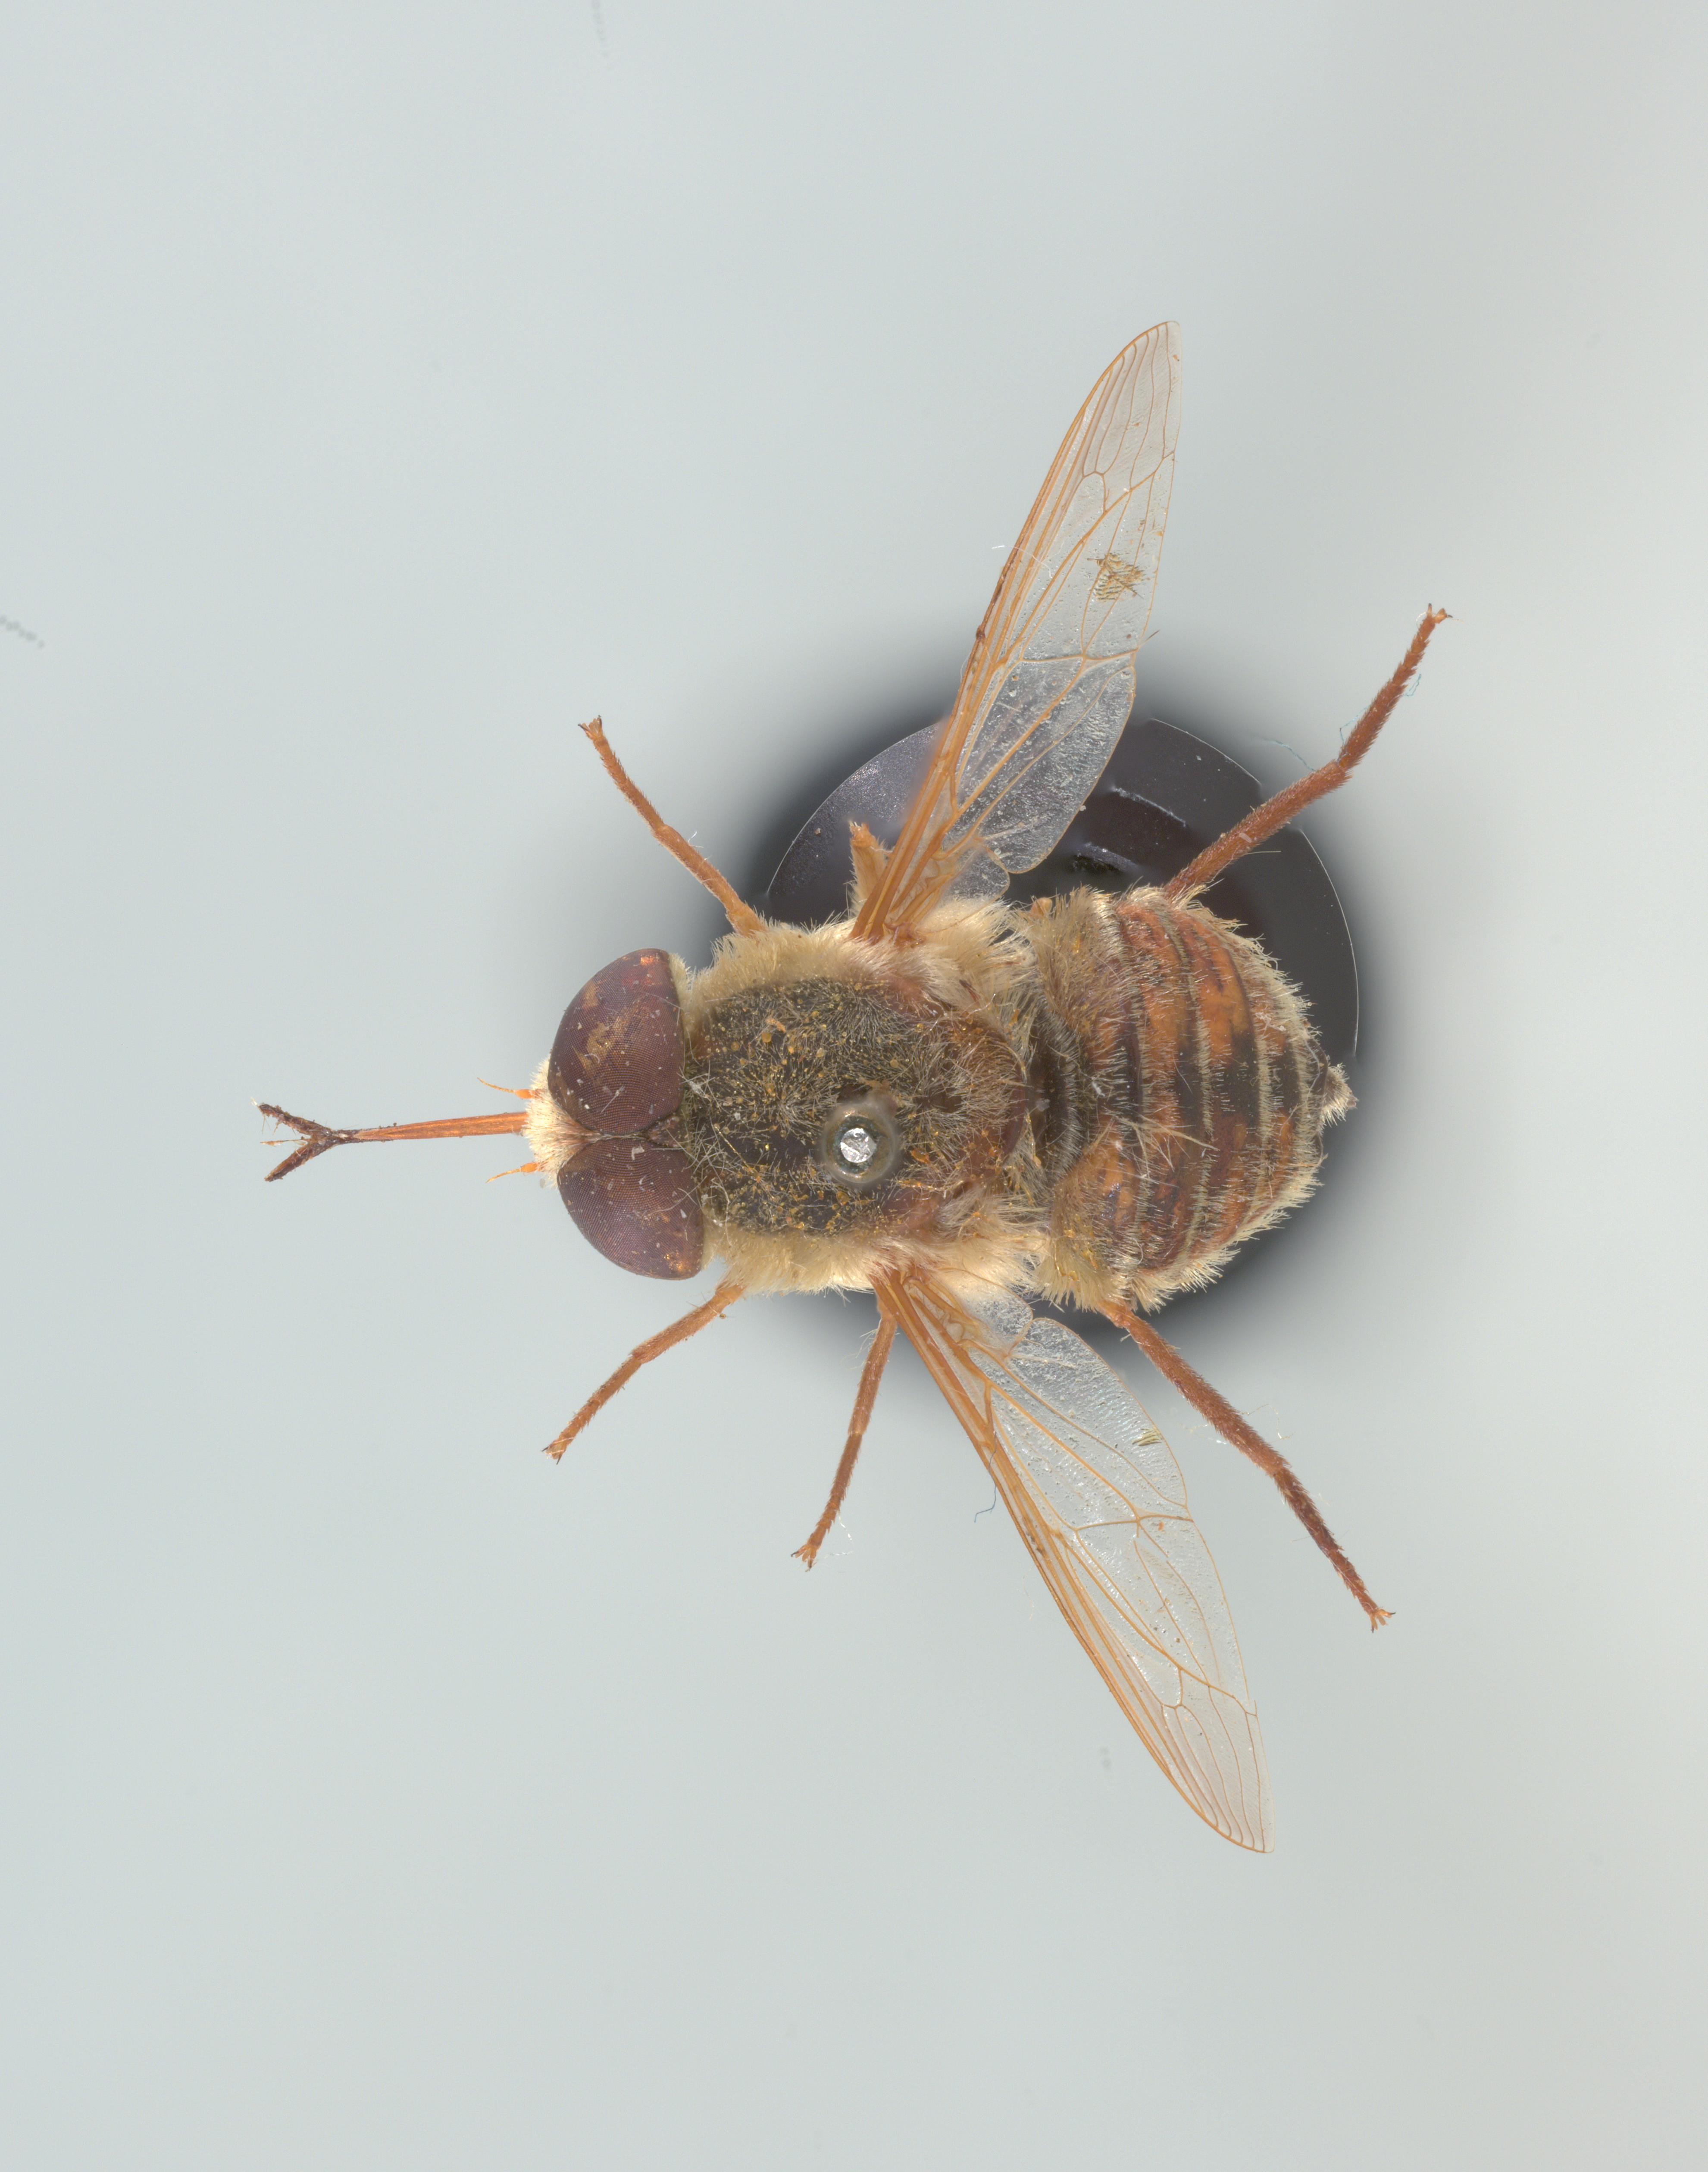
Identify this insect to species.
Neorhynchocephalus volaticus
